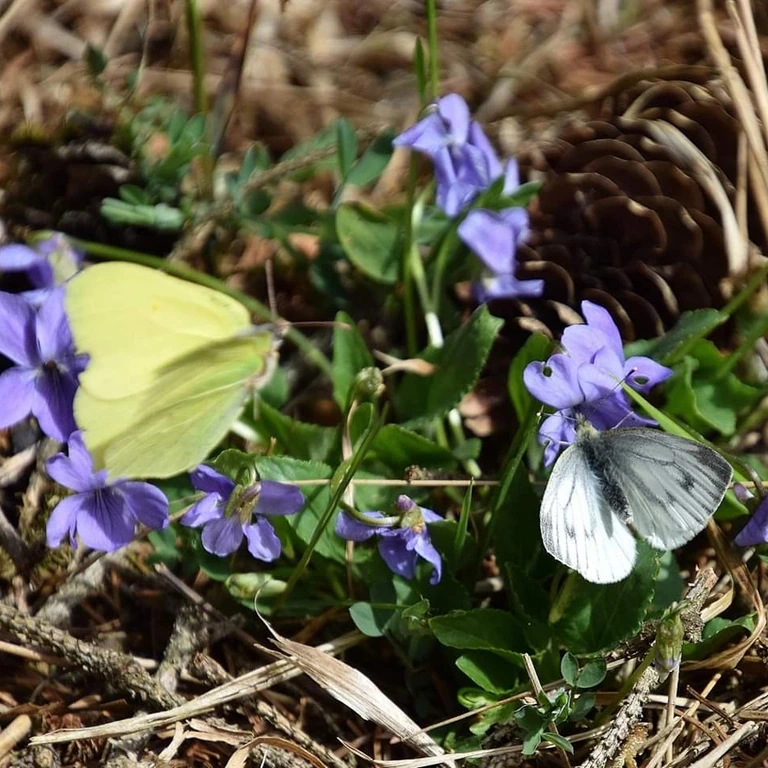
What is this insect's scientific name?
Gonepteryx rhamni
